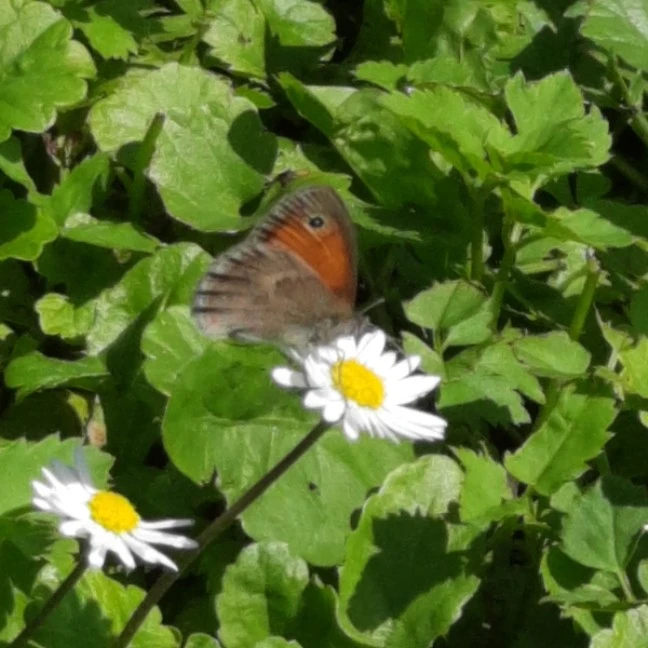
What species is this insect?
Coenonympha pamphilus
